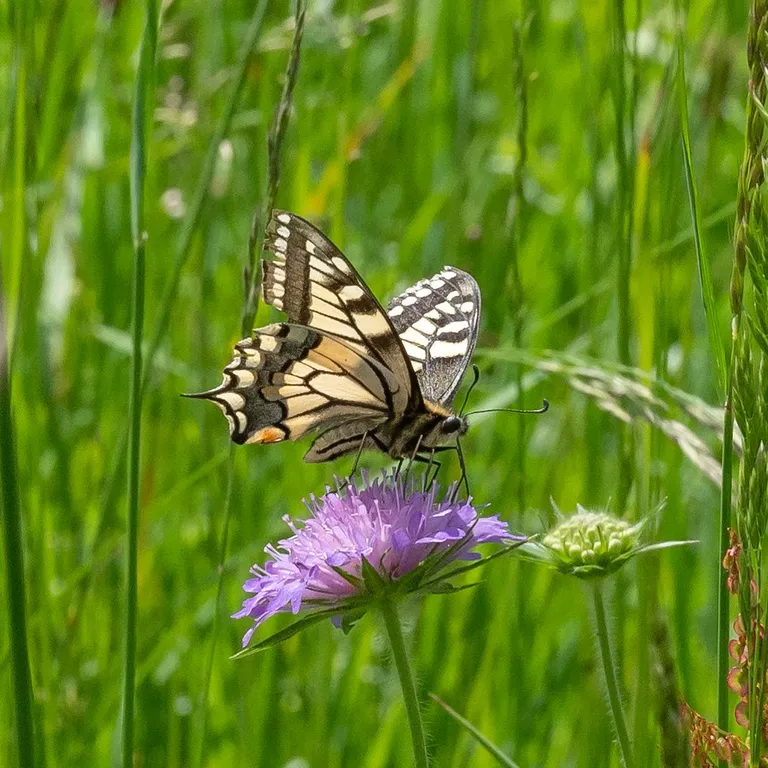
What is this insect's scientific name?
Papilio machaon
